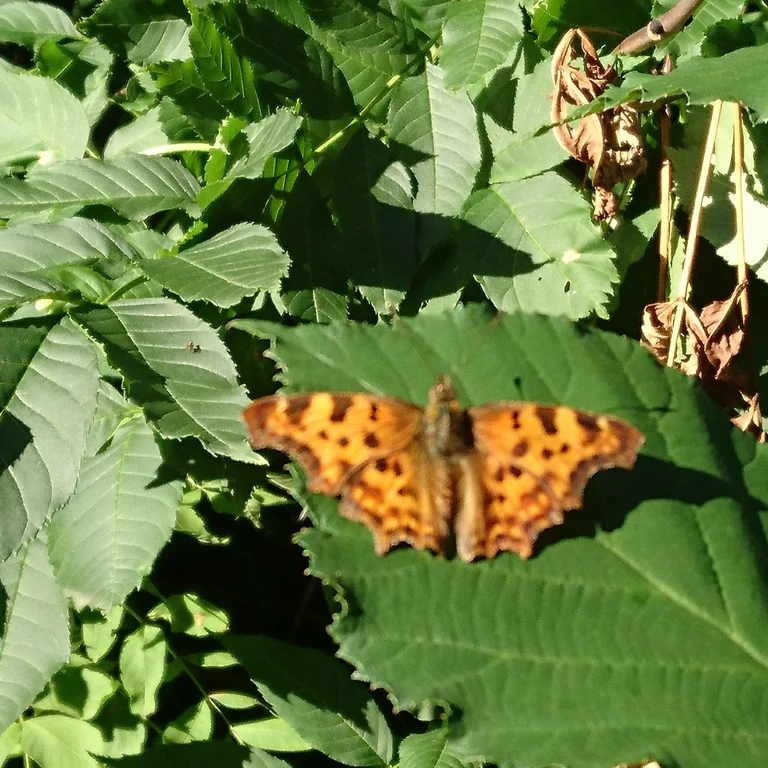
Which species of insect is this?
Polygonia c-album
